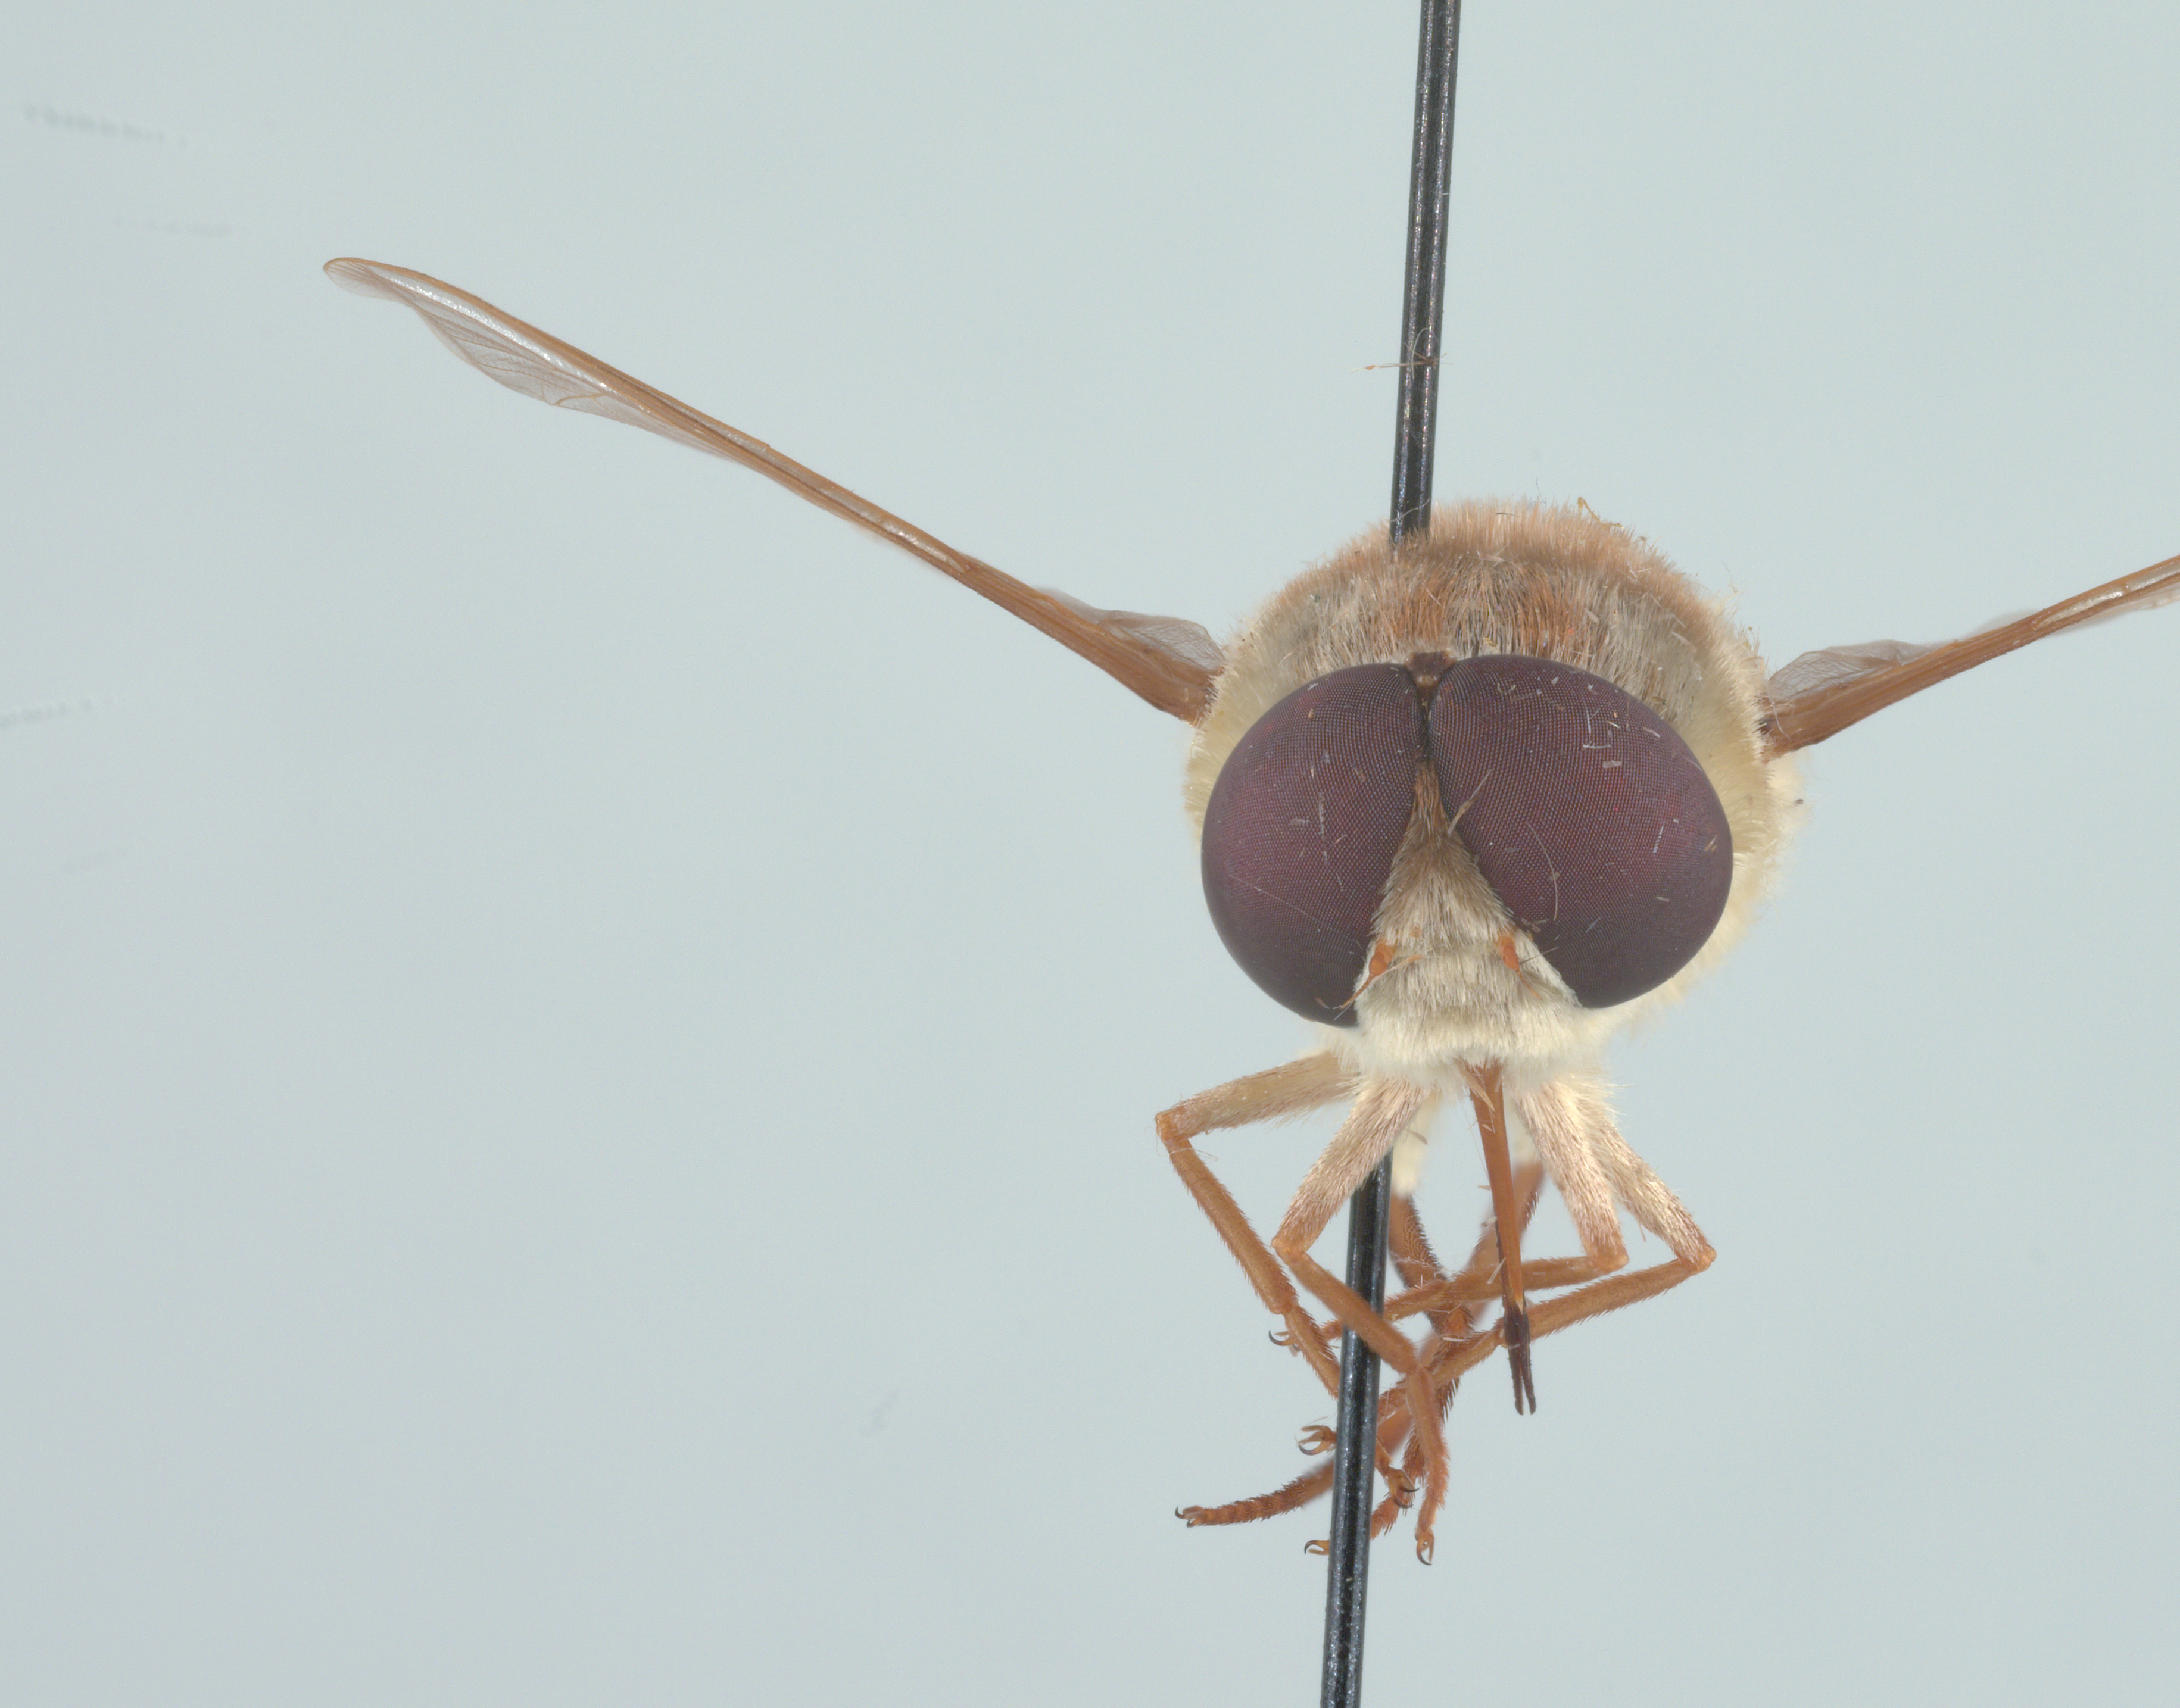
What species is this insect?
Neorhynchocephalus volaticus
